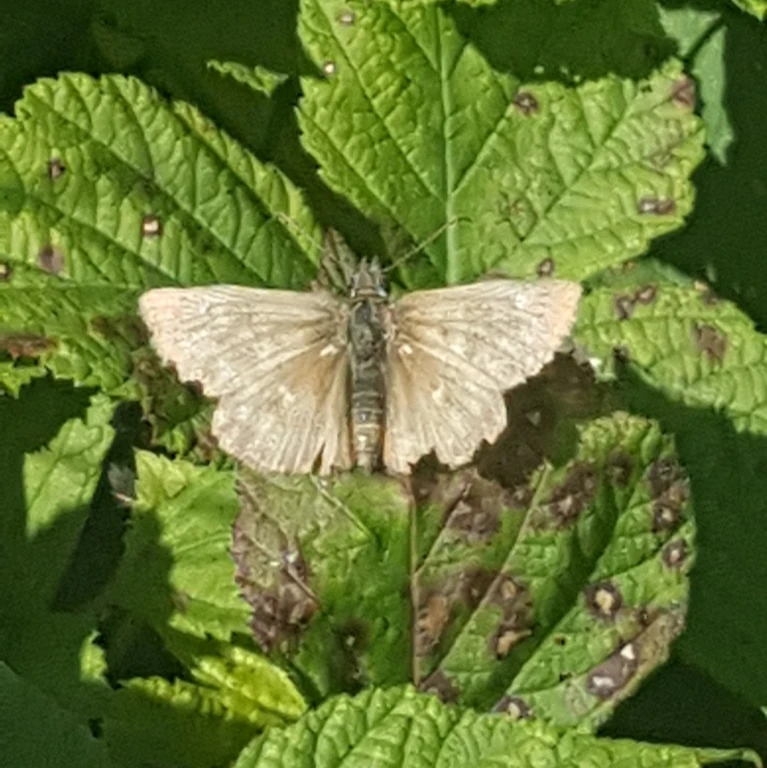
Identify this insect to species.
Erynnis tages
